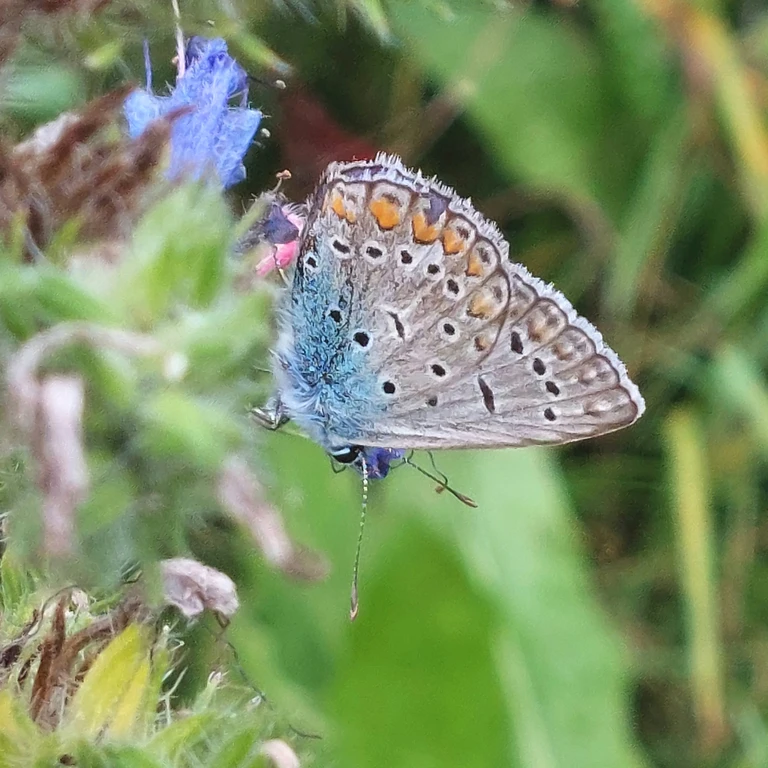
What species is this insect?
Polyommatus icarus
